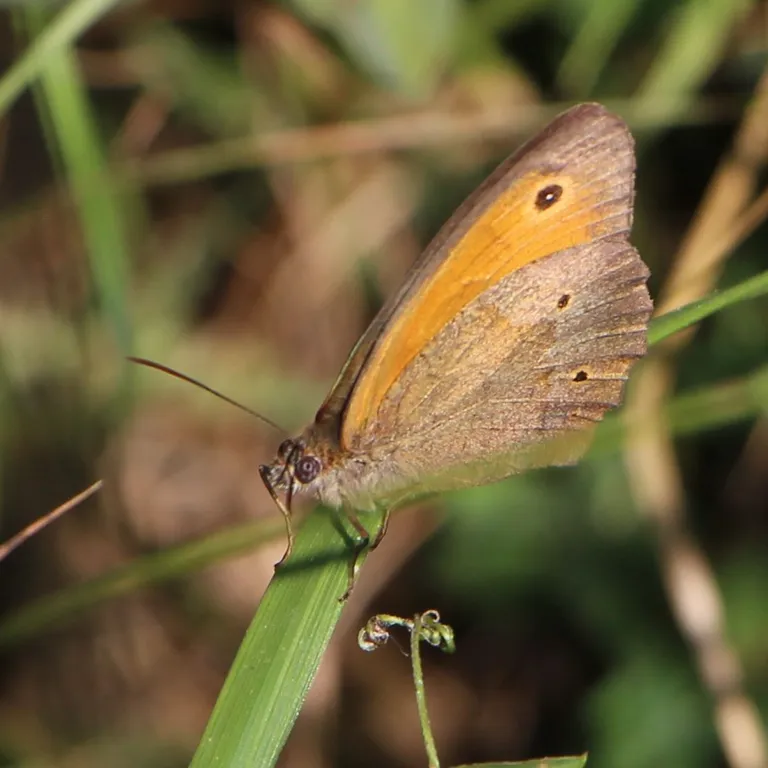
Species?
Maniola jurtina
